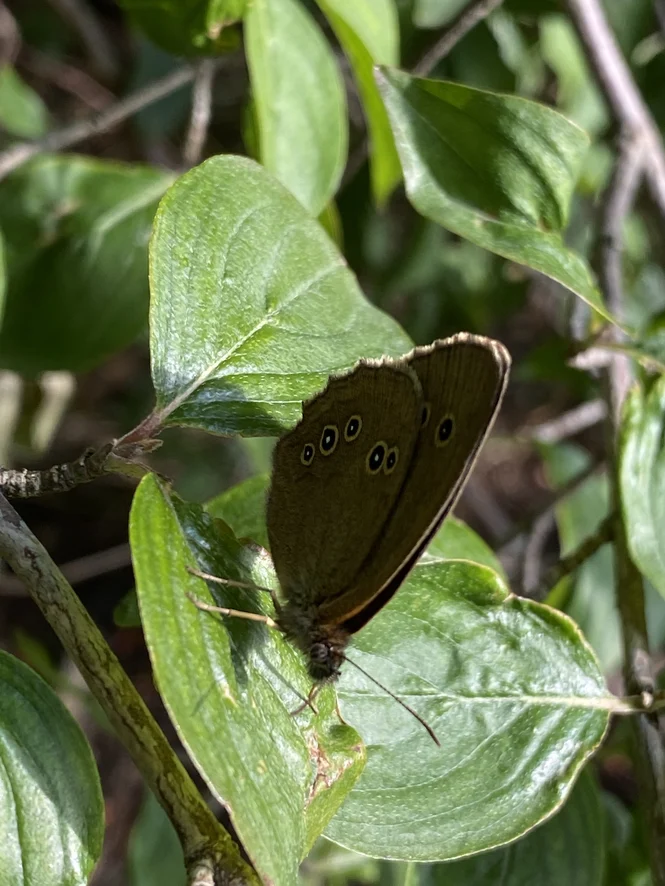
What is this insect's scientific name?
Aphantopus hyperantus
